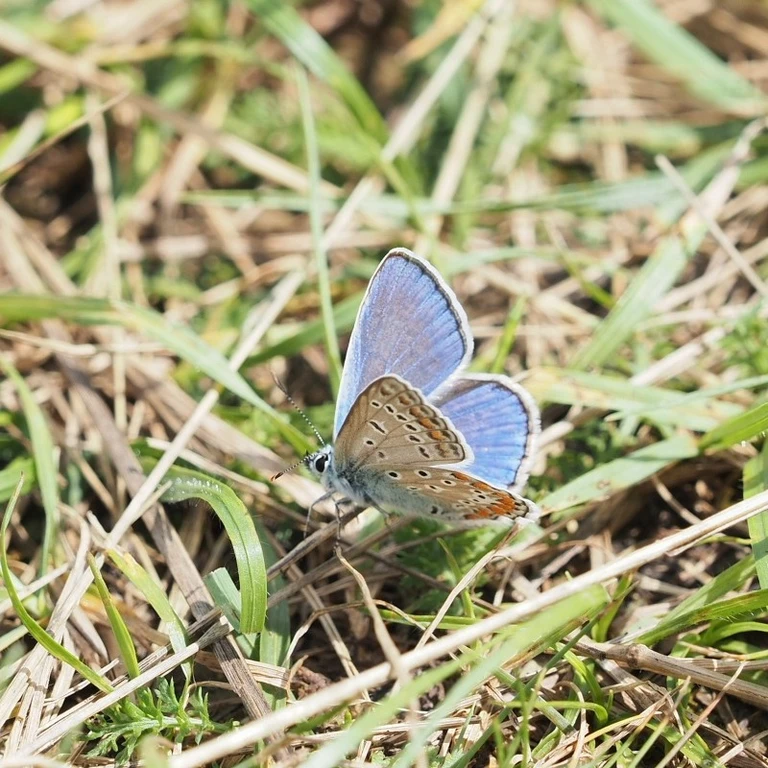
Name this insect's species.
Polyommatus icarus
